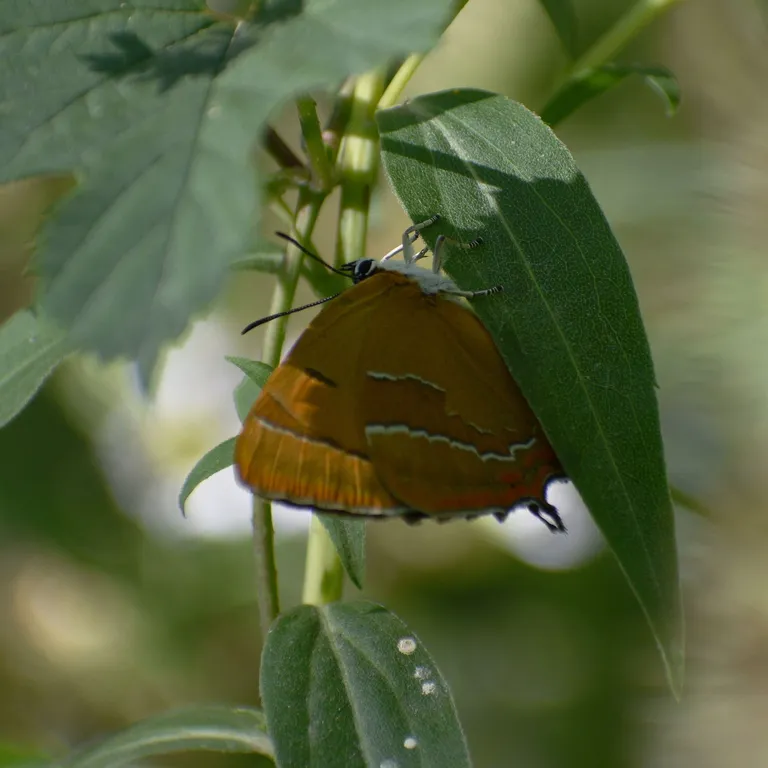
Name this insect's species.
Thecla betulae
